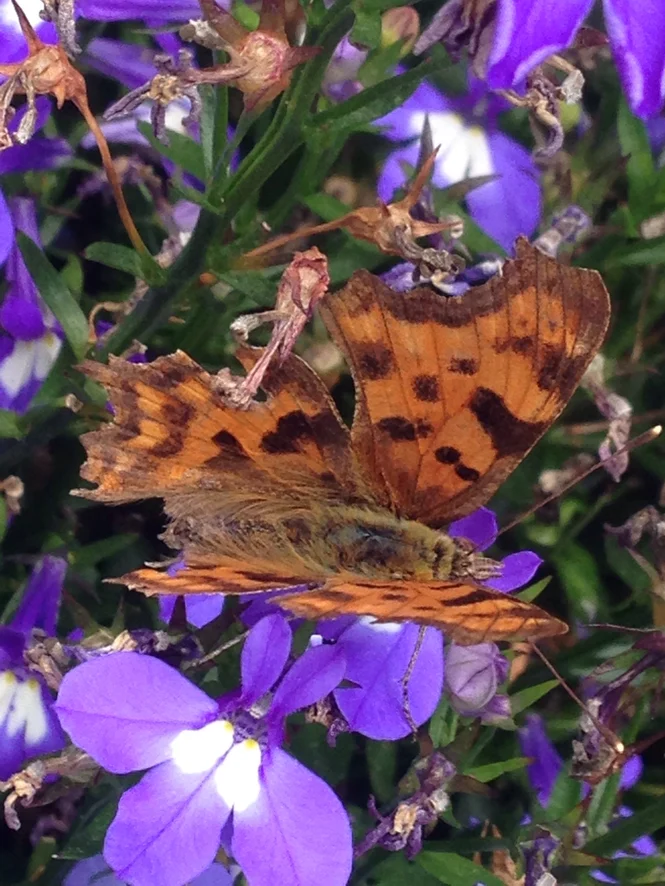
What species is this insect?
Polygonia c-album
